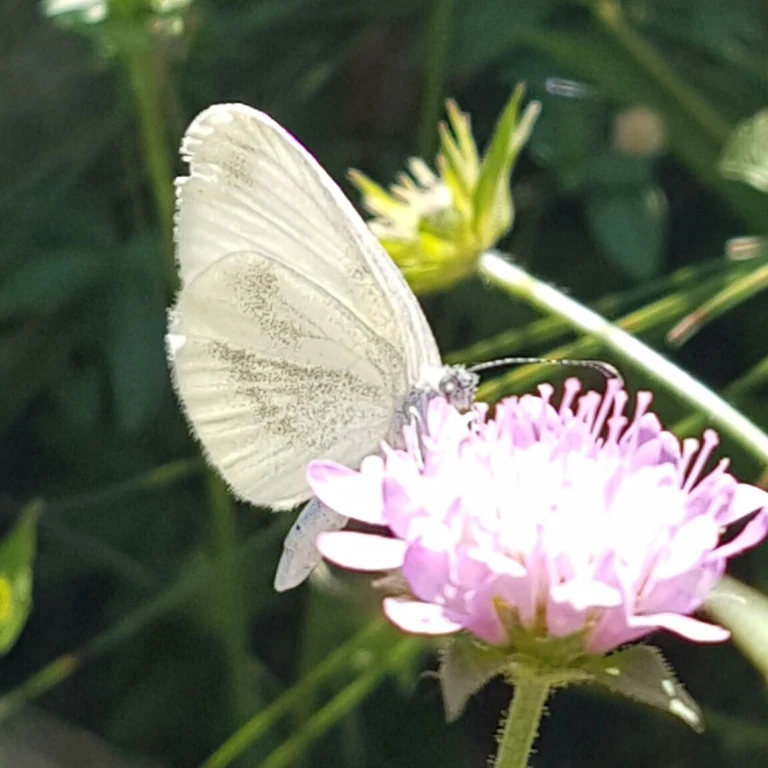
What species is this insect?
Leptidea sinapis/juvernica
